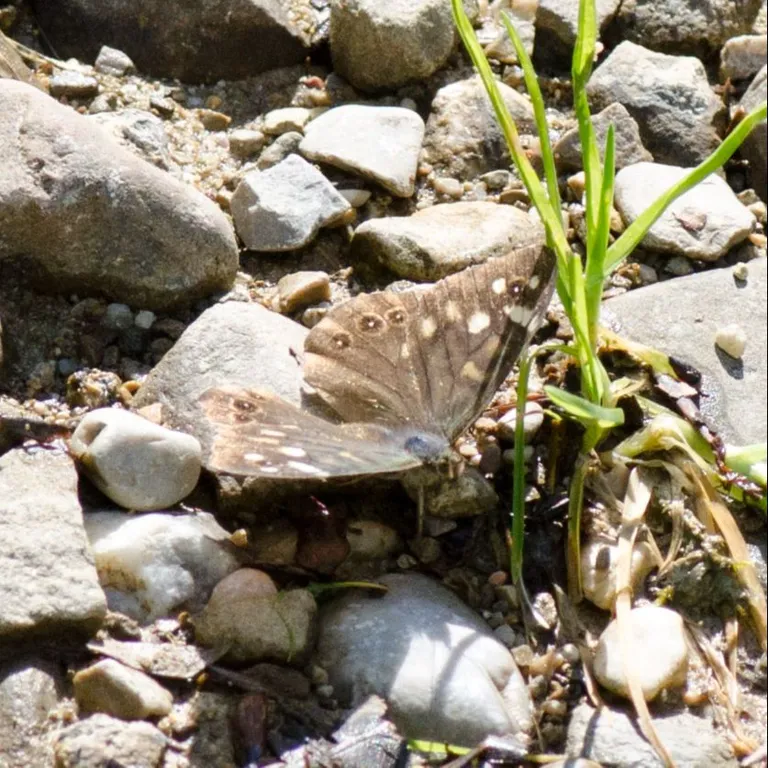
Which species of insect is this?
Pararge aegeria
